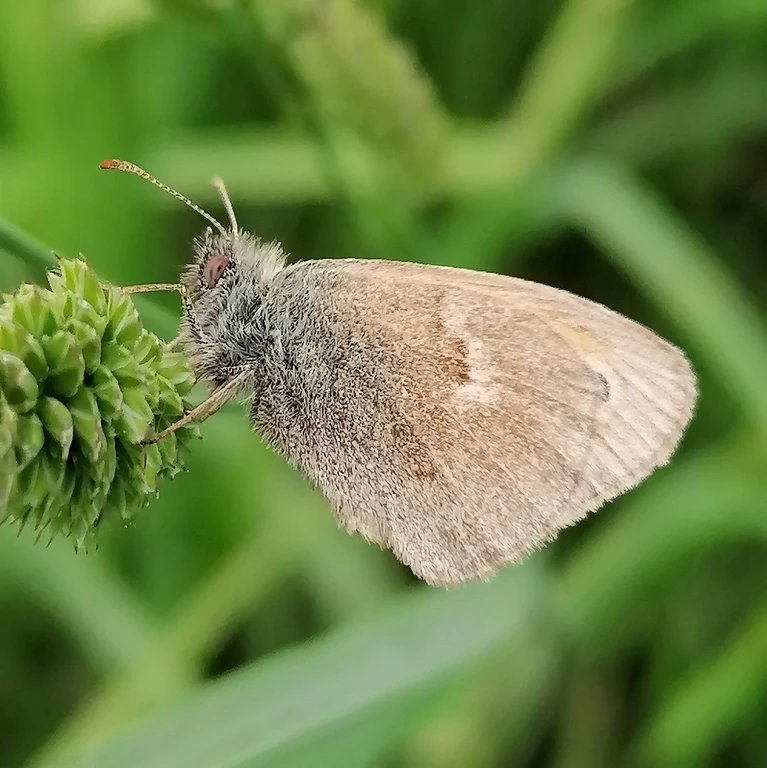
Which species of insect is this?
Coenonympha pamphilus
